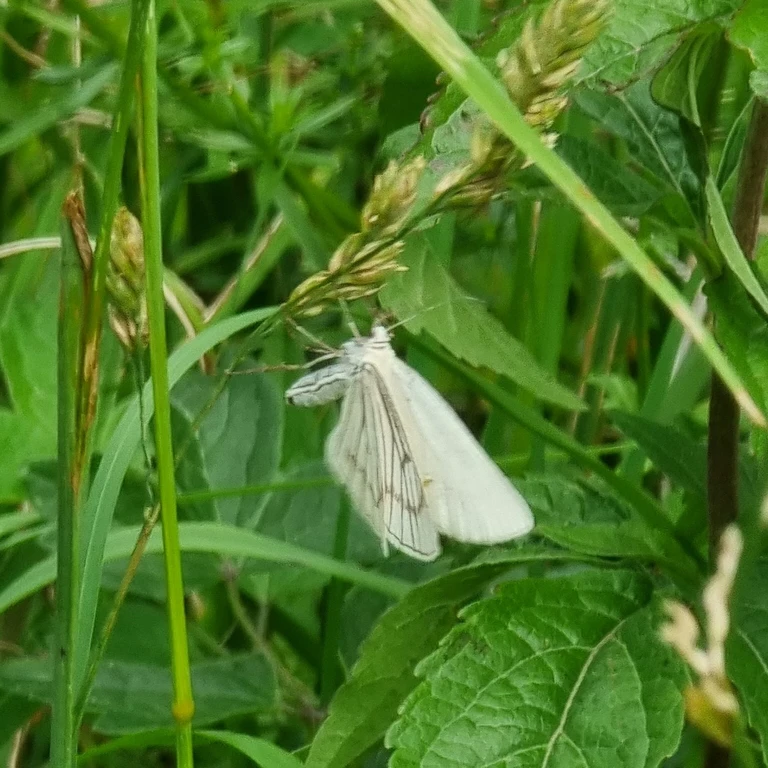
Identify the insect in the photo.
Siona lineata
